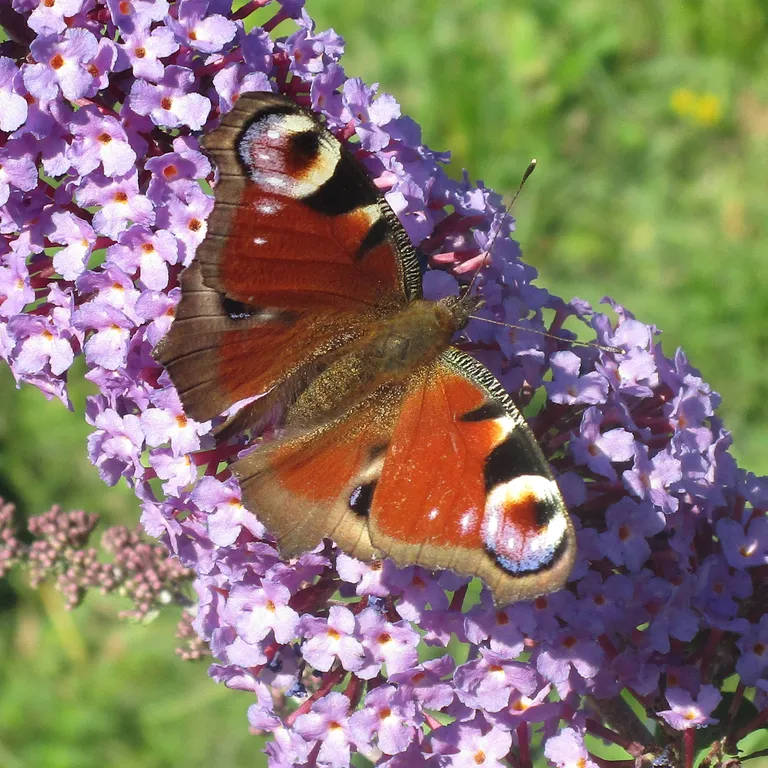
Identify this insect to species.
Aglais io
